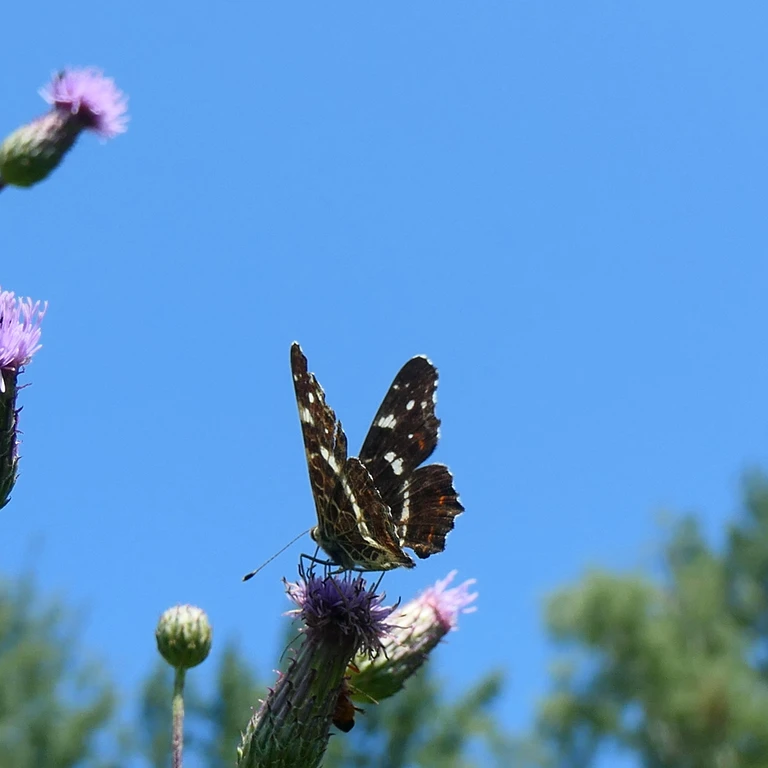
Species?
Araschnia levana
